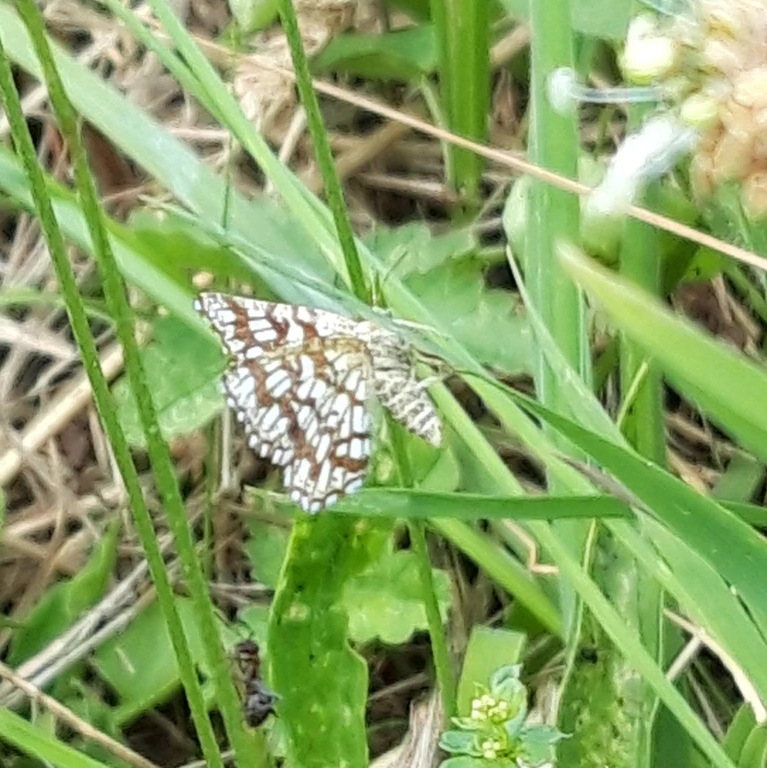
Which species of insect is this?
Chiasmia clathrata
